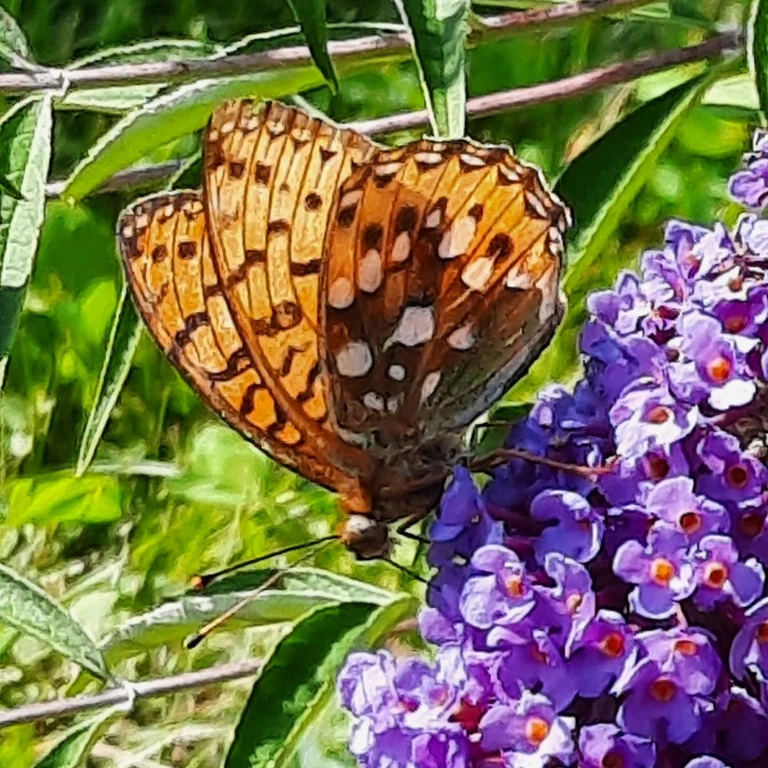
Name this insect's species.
Speyeria aglaja
